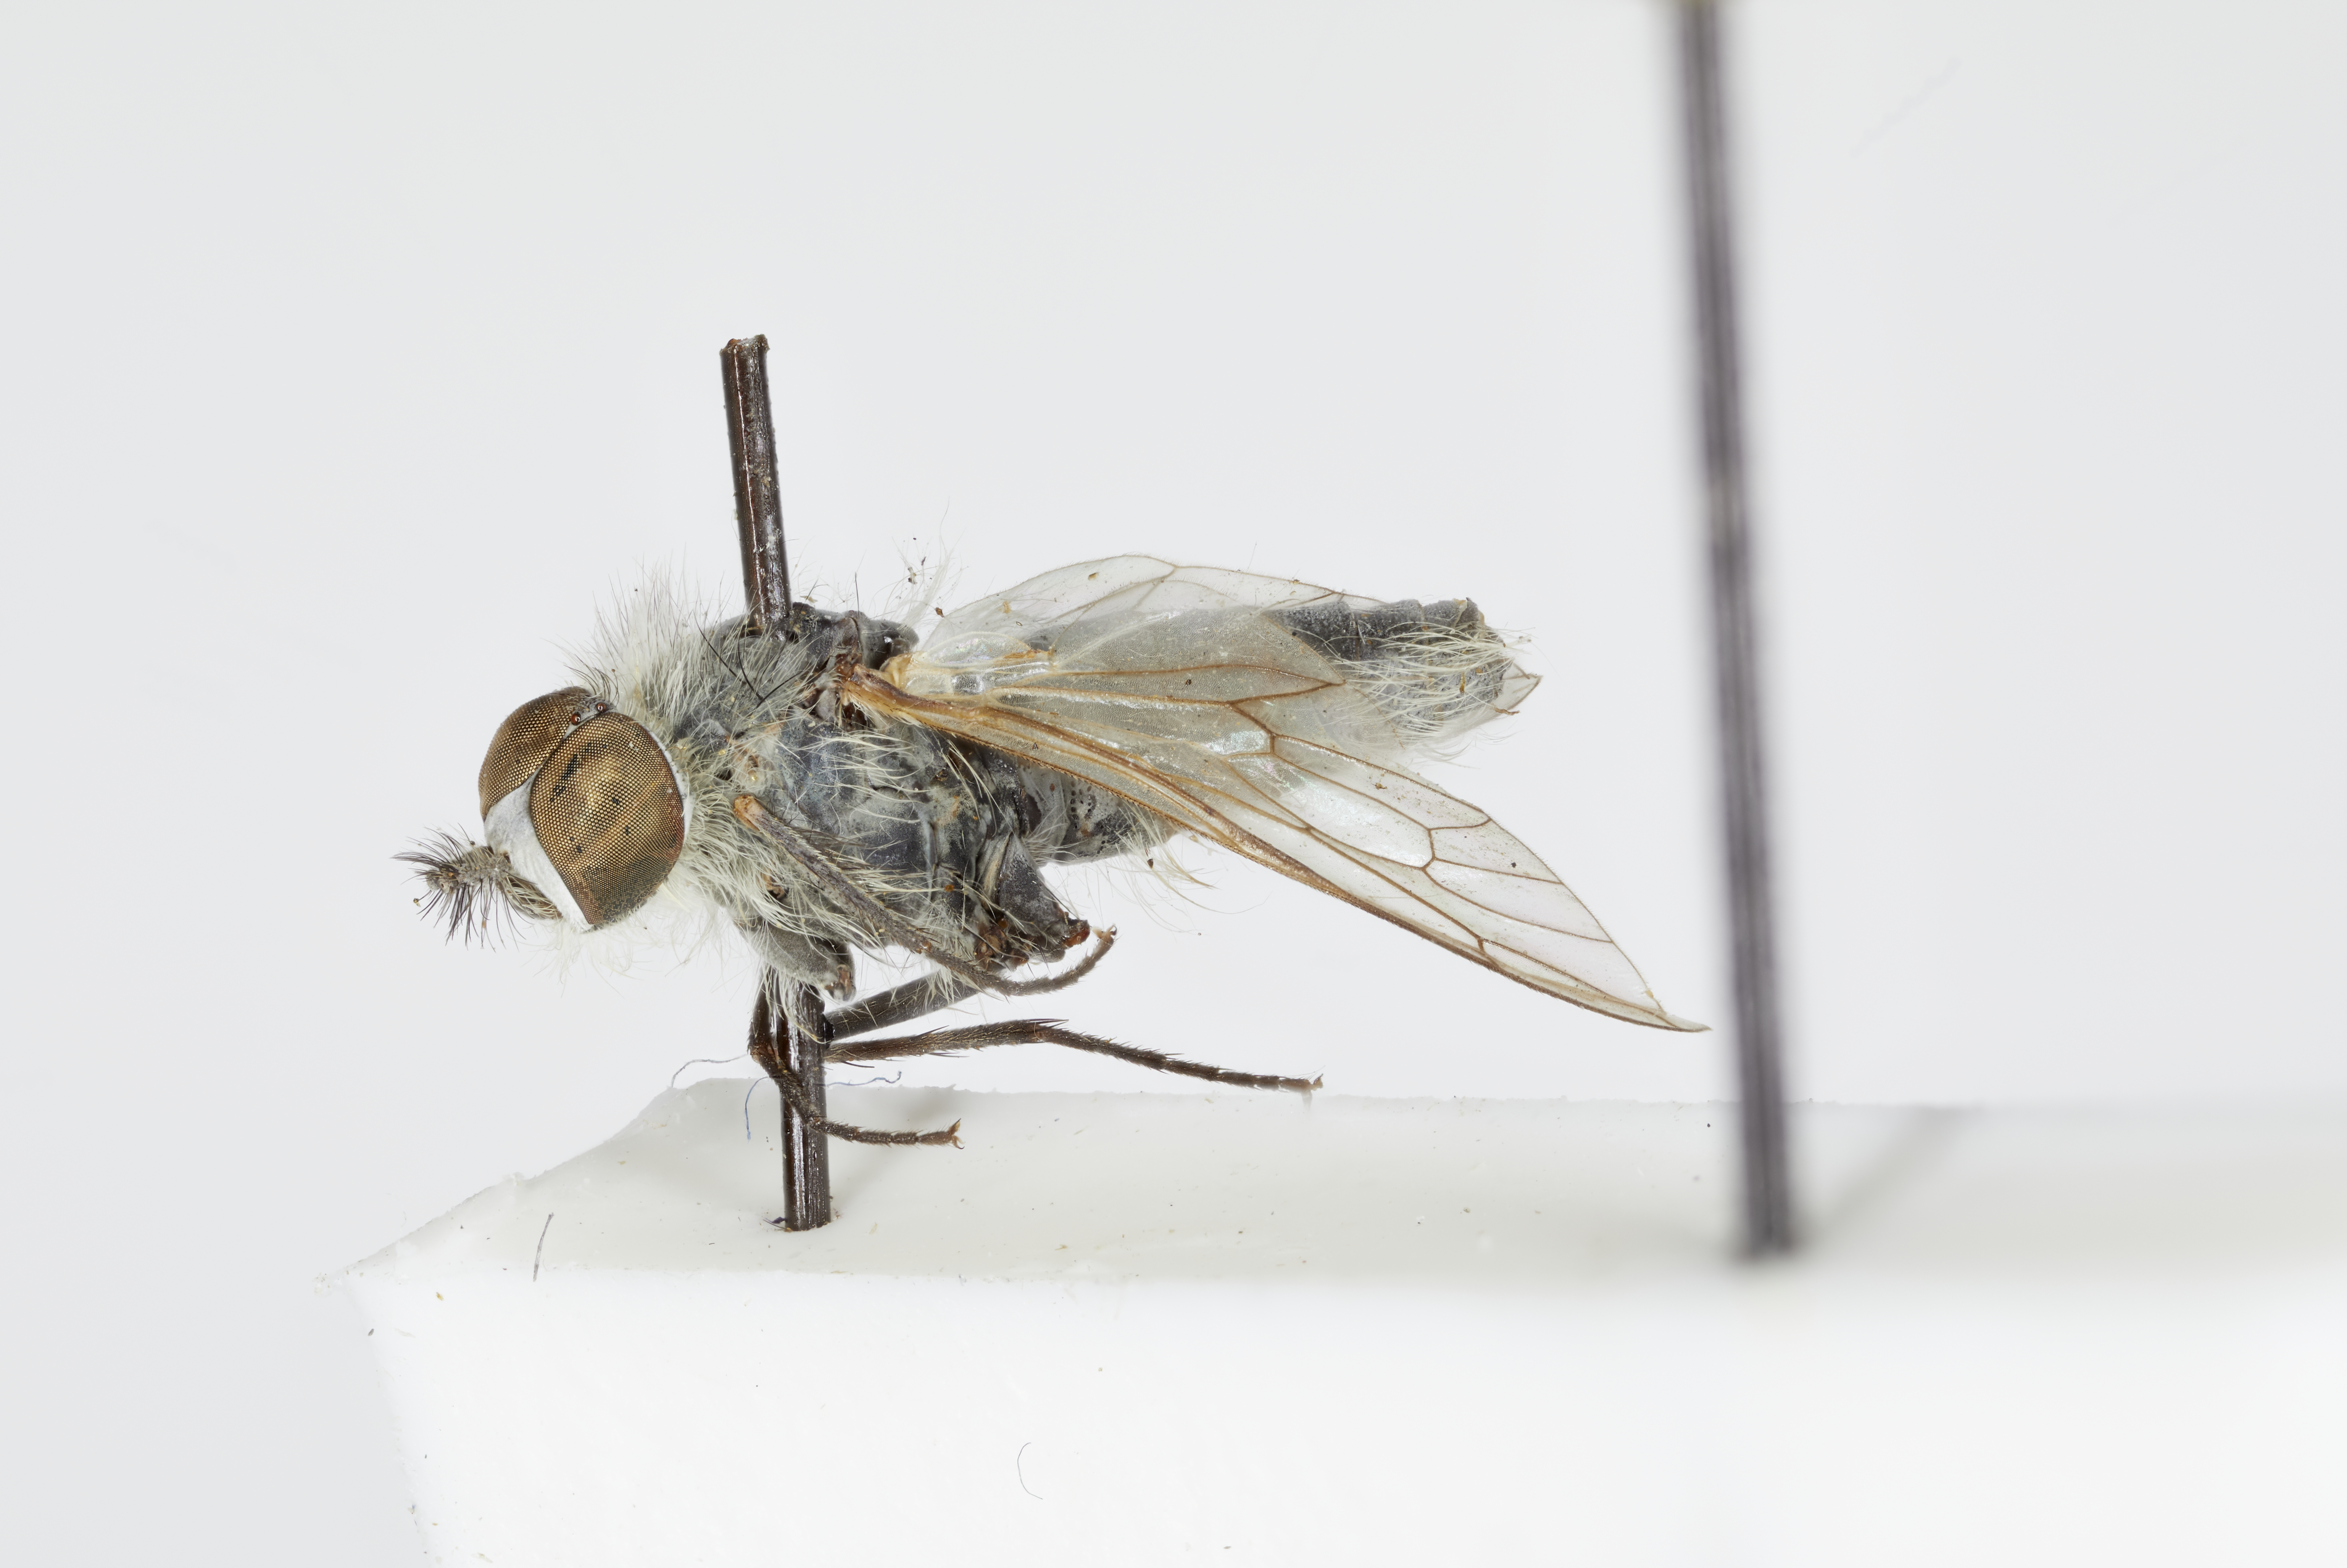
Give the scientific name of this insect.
Thereva alaimontana
